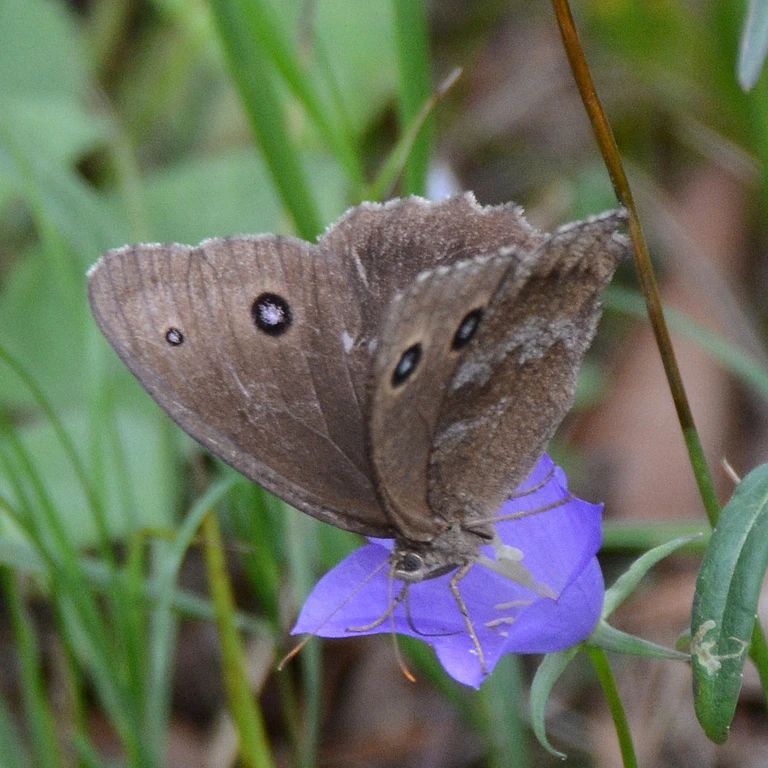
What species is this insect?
Minois dryas
